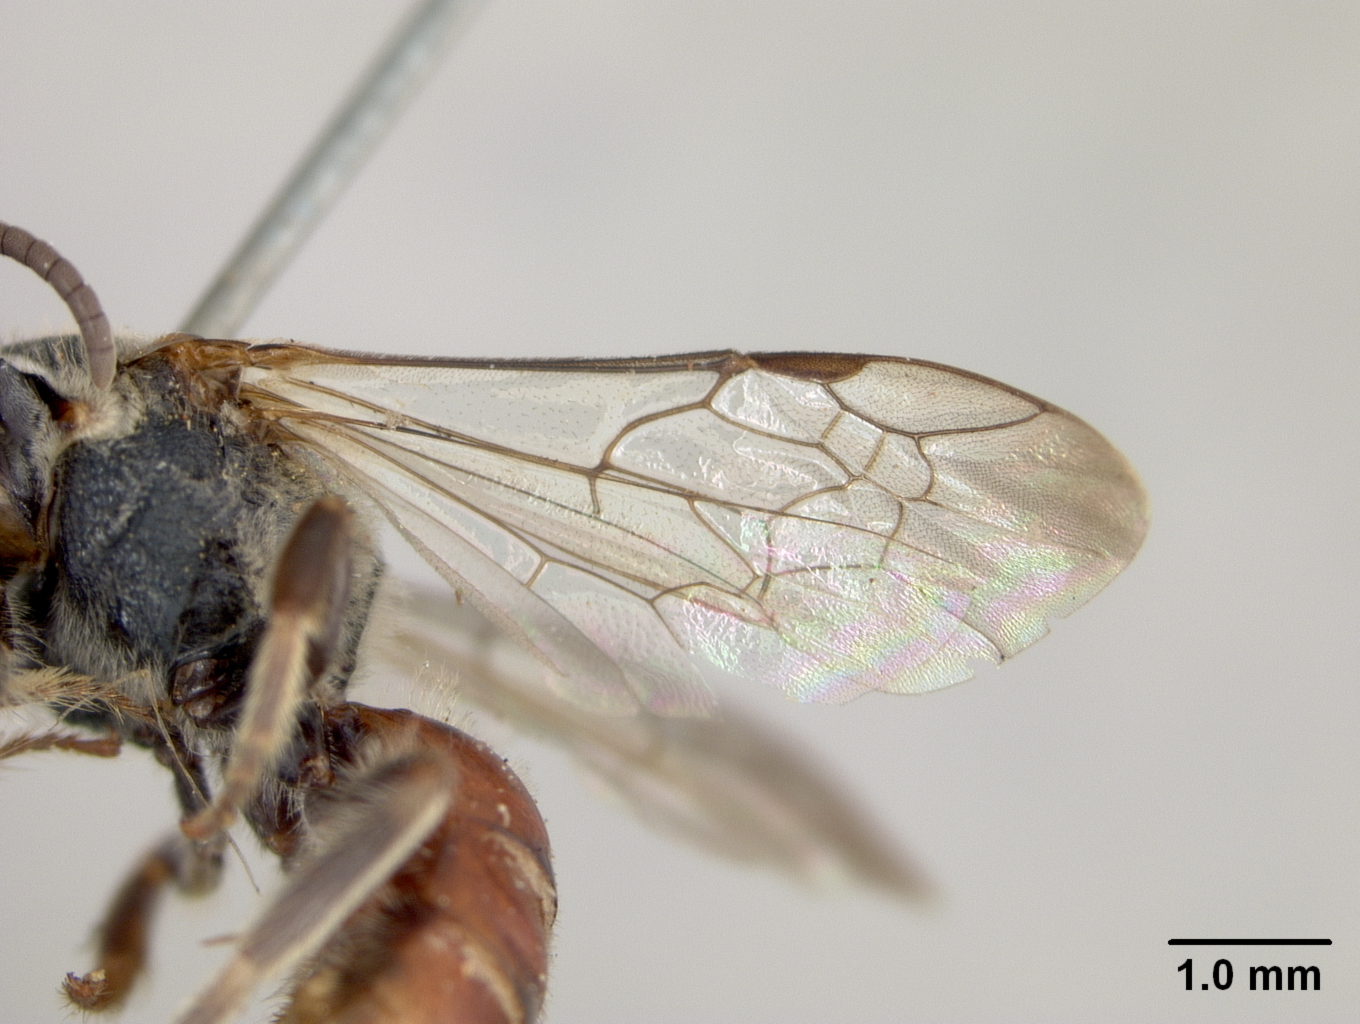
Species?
Halictus semirussatus
